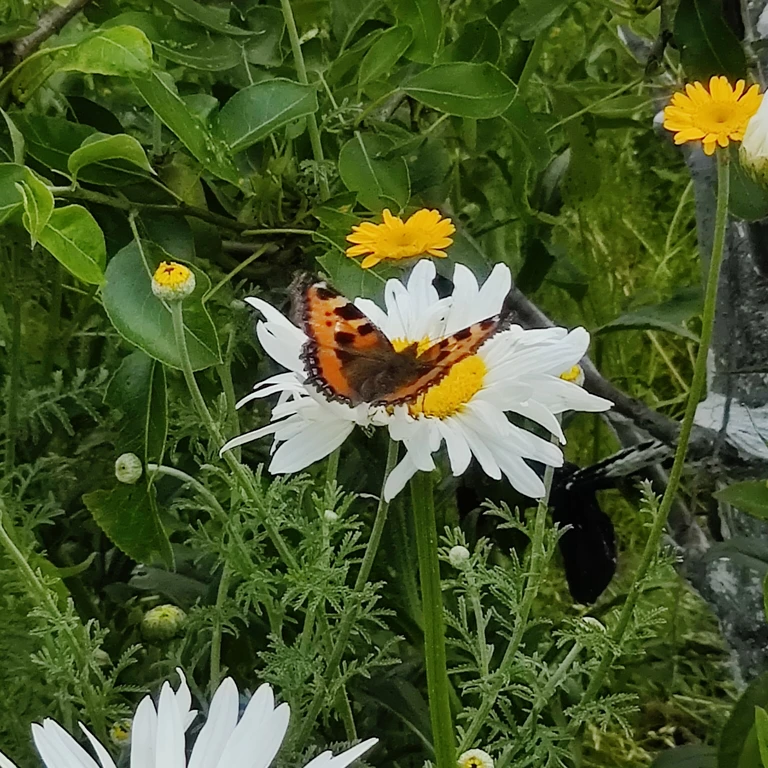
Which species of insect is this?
Aglais urticae
